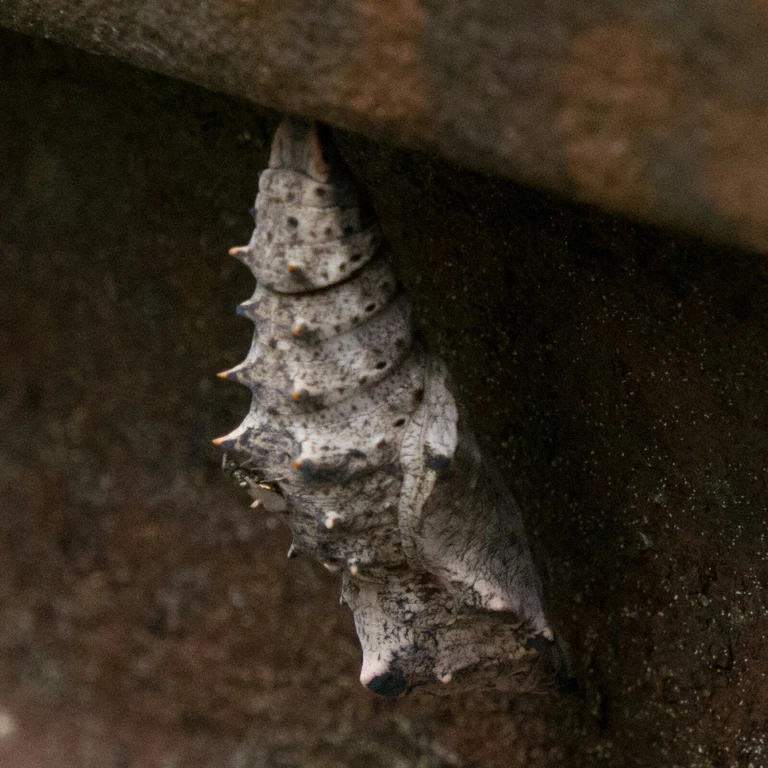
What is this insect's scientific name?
Nymphalis polychloros
